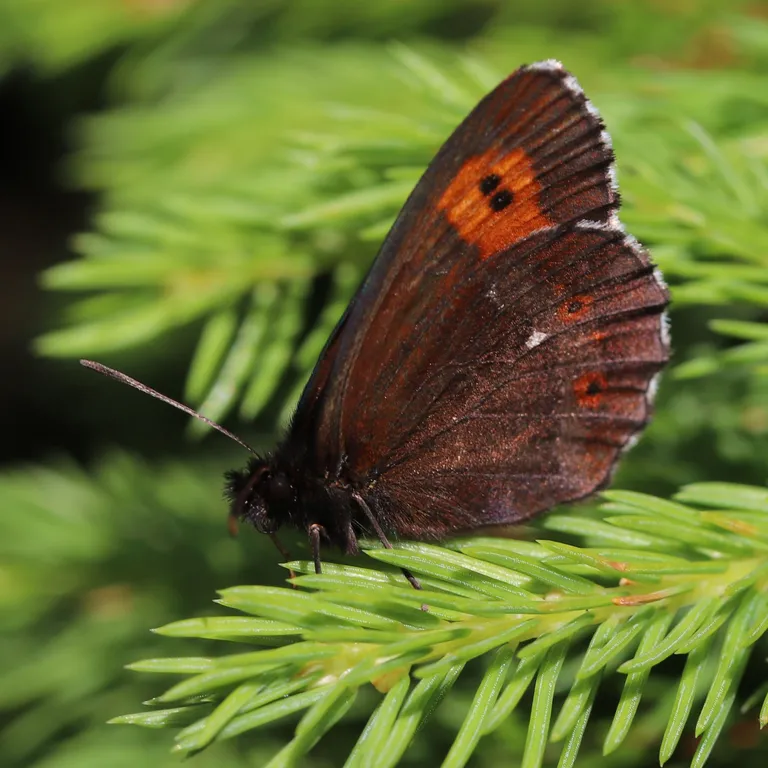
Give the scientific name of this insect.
Erebia euryale
